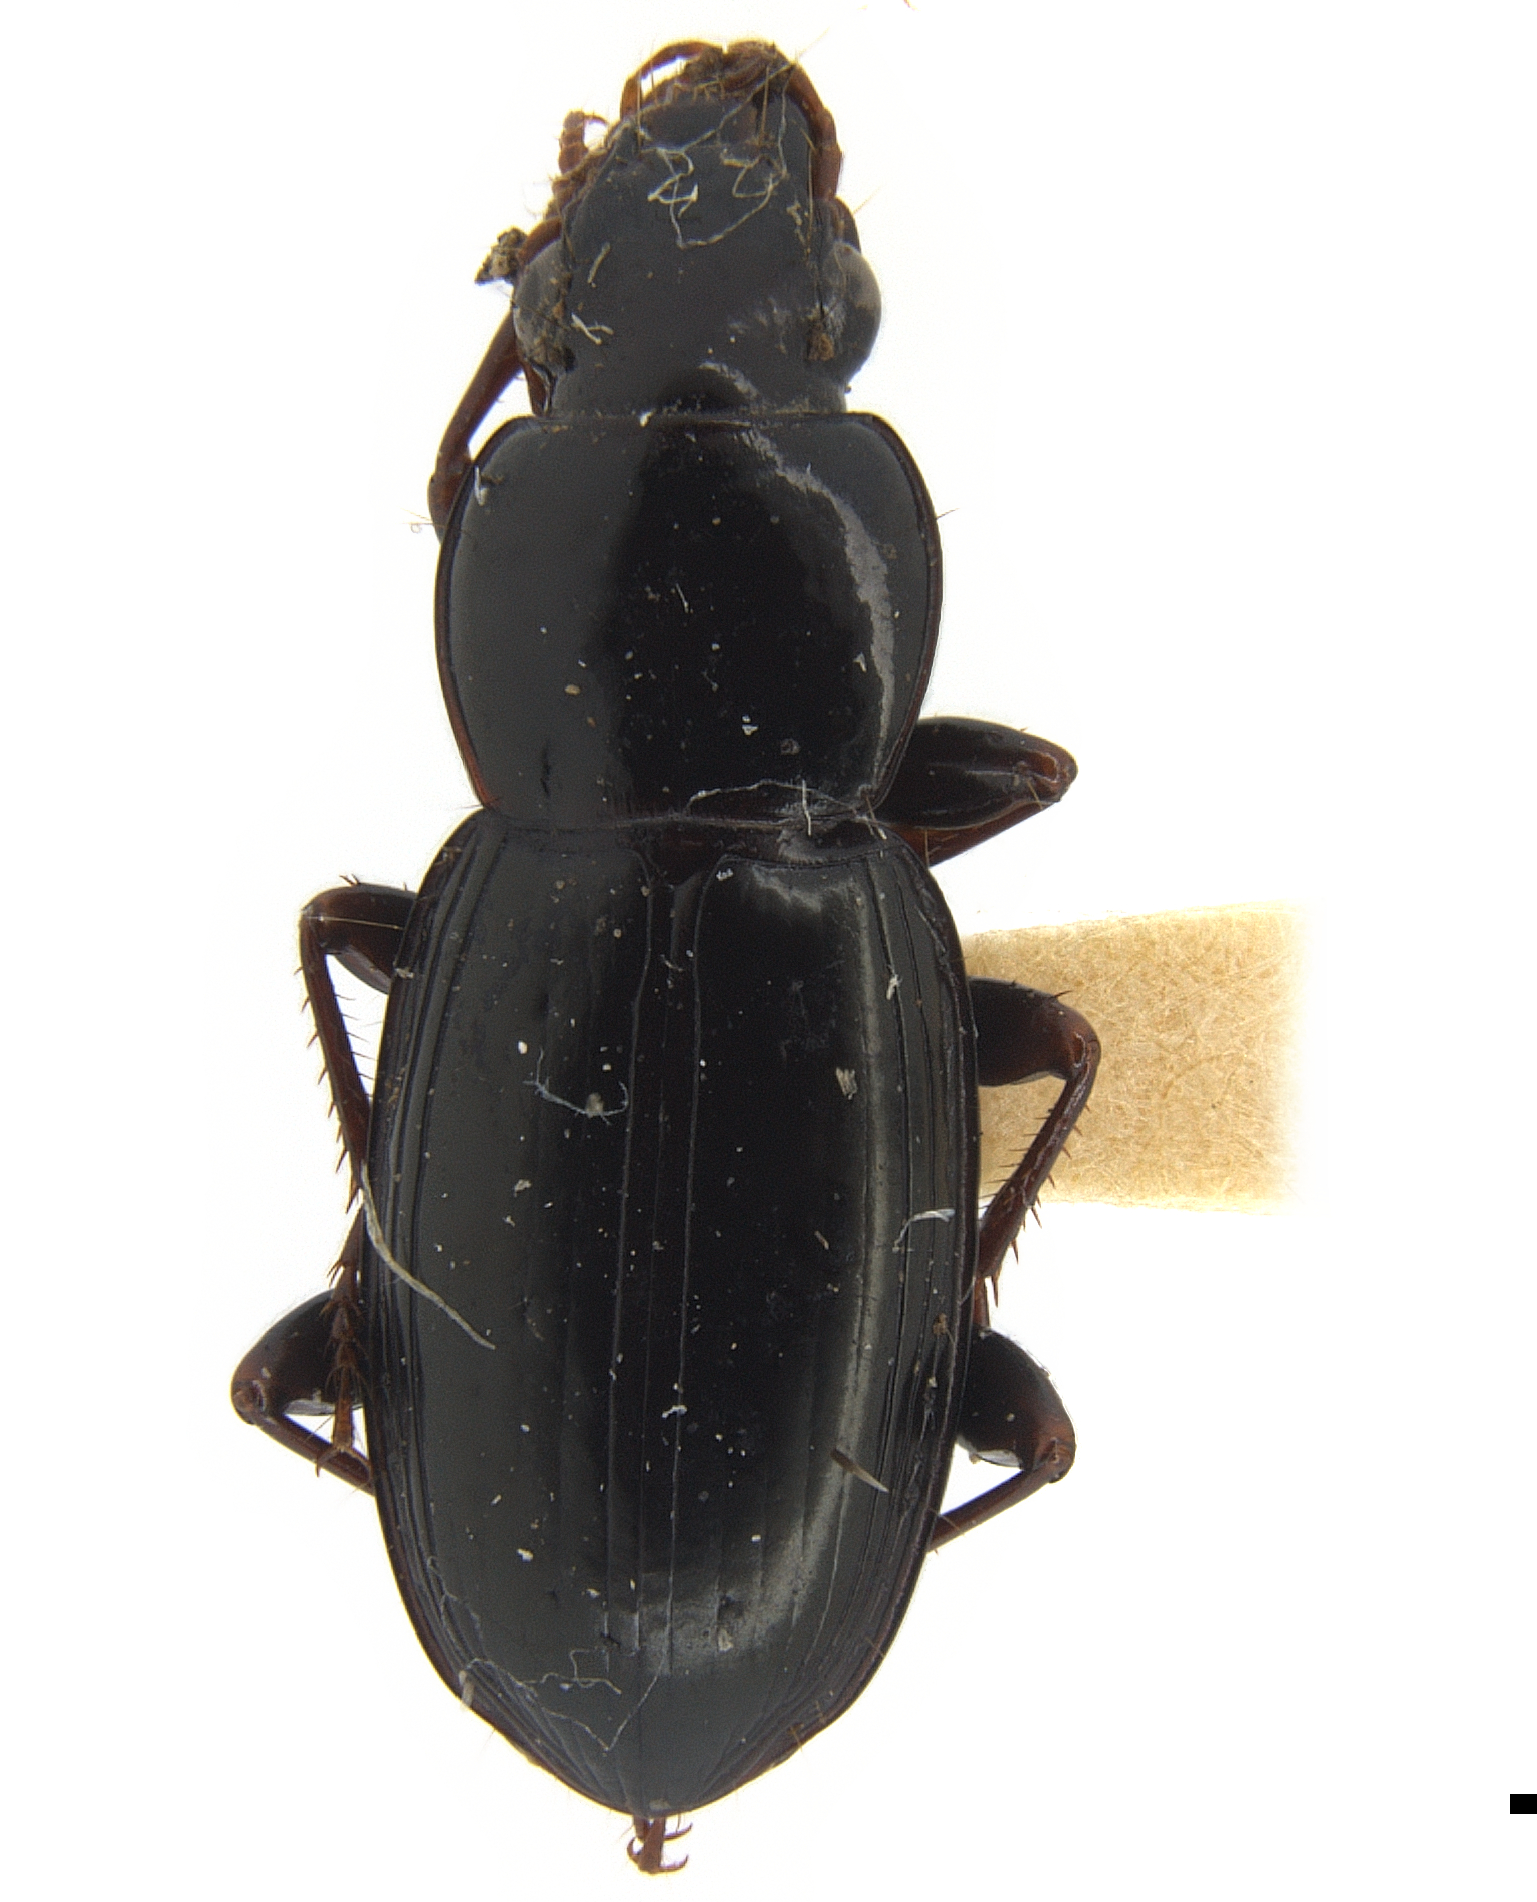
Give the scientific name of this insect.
Blennidus duncani
